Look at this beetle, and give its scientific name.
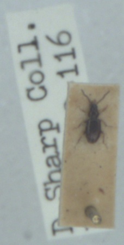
Tachys bistriatus
